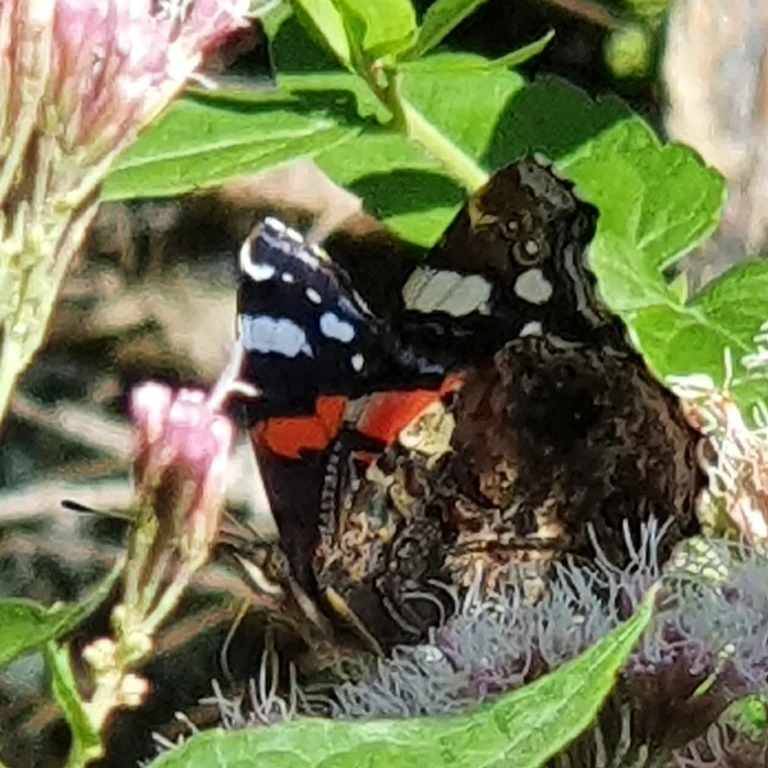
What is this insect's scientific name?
Vanessa atalanta
